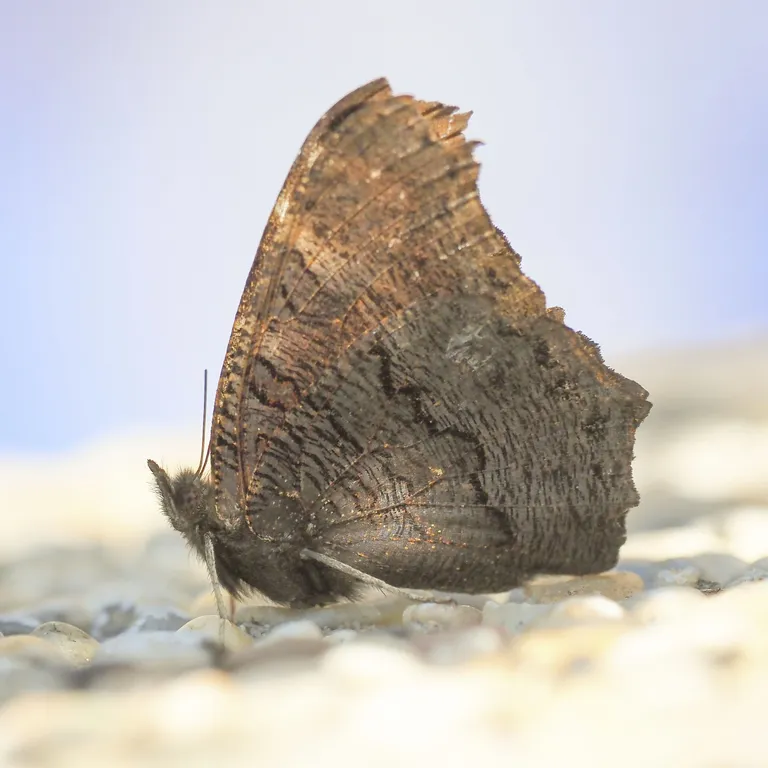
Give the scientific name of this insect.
Aglais io
